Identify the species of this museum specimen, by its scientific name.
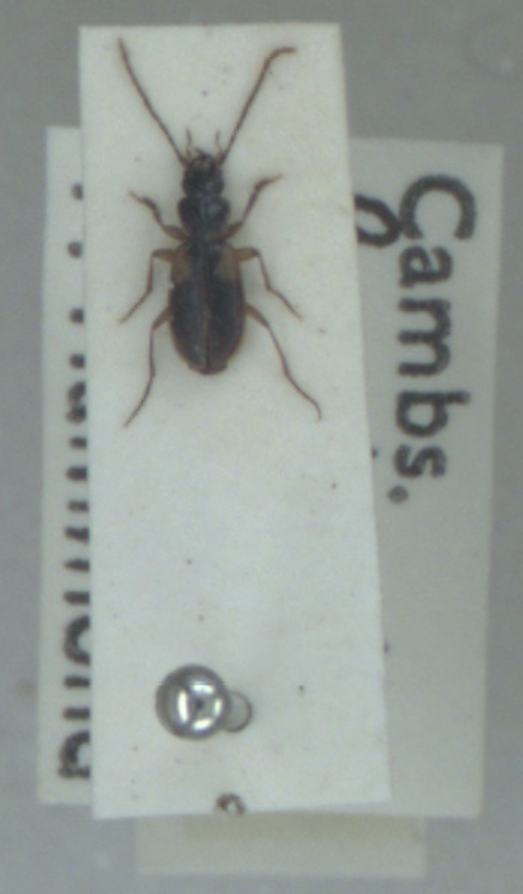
Badister sodalis
